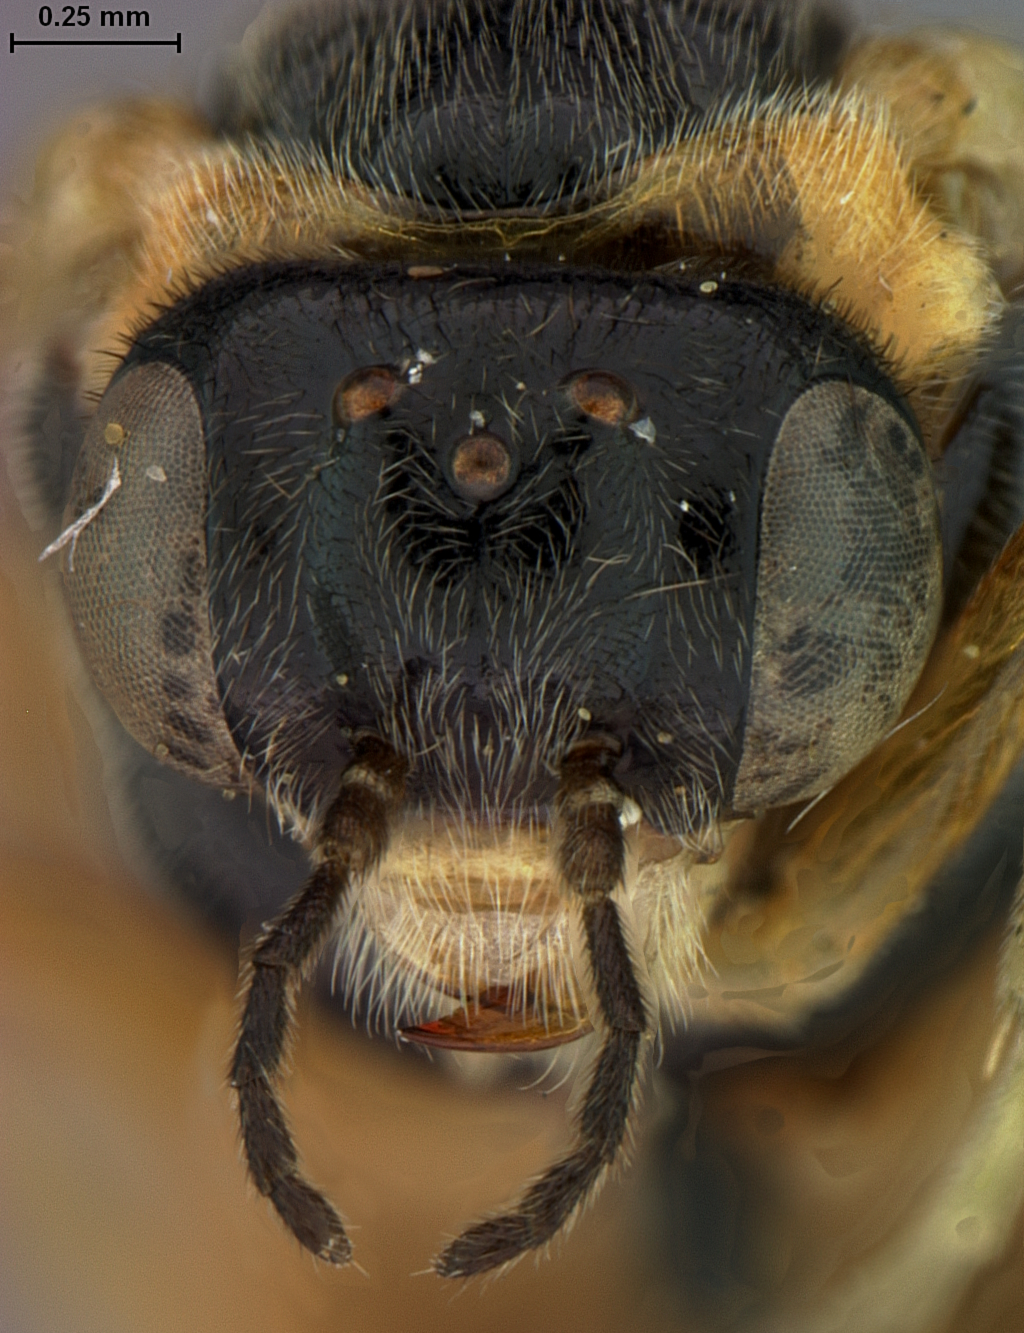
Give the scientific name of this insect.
Acordulecera foveata
